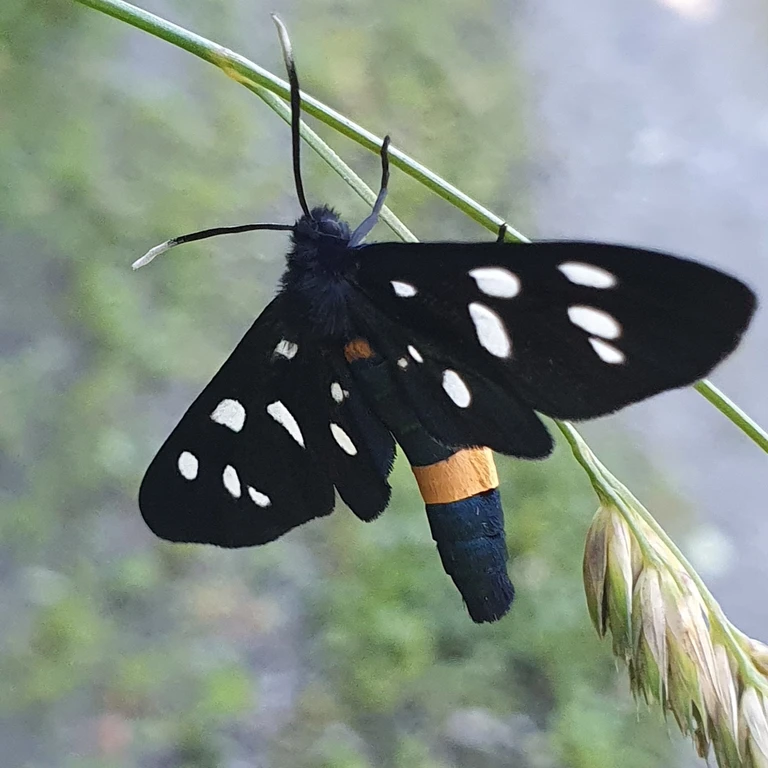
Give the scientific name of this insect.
Amata phegea
